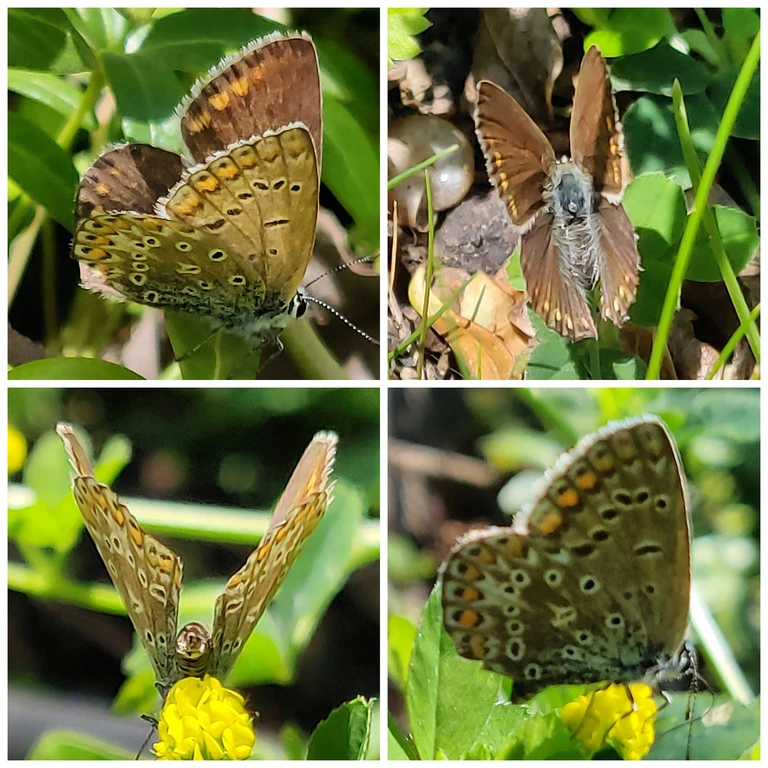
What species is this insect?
Polyommatus icarus
